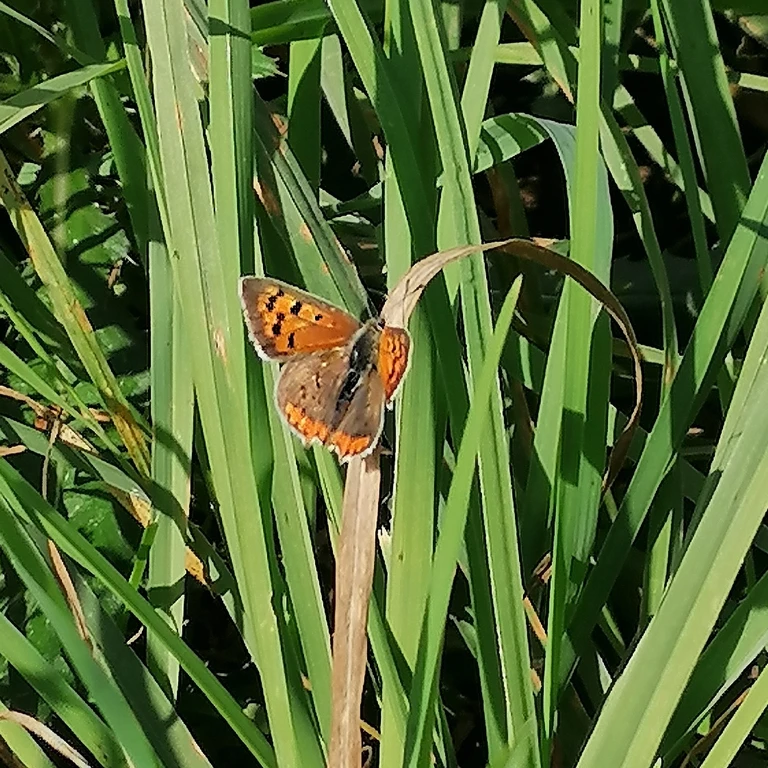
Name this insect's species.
Lycaena phlaeas
